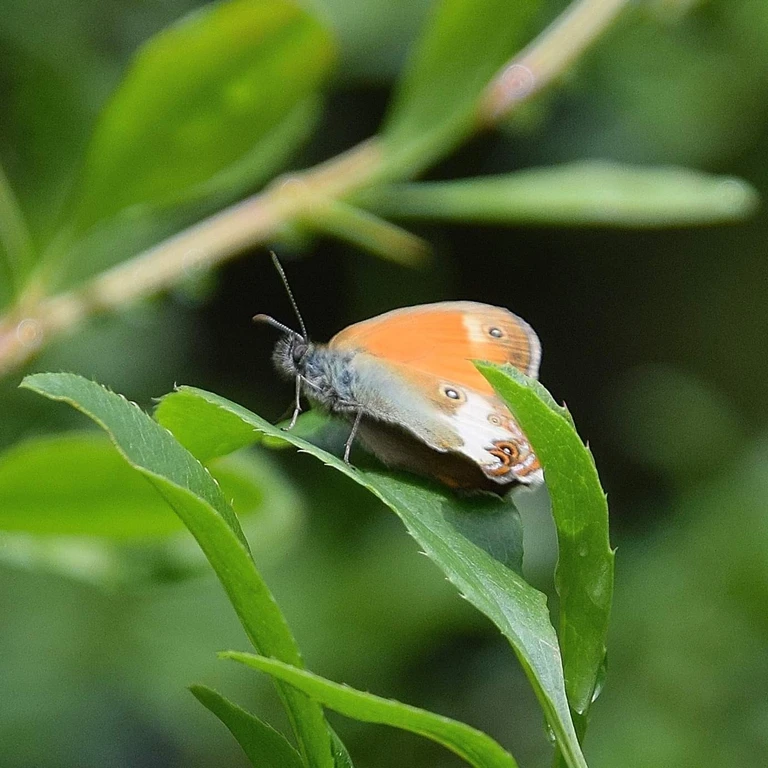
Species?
Coenonympha arcania
